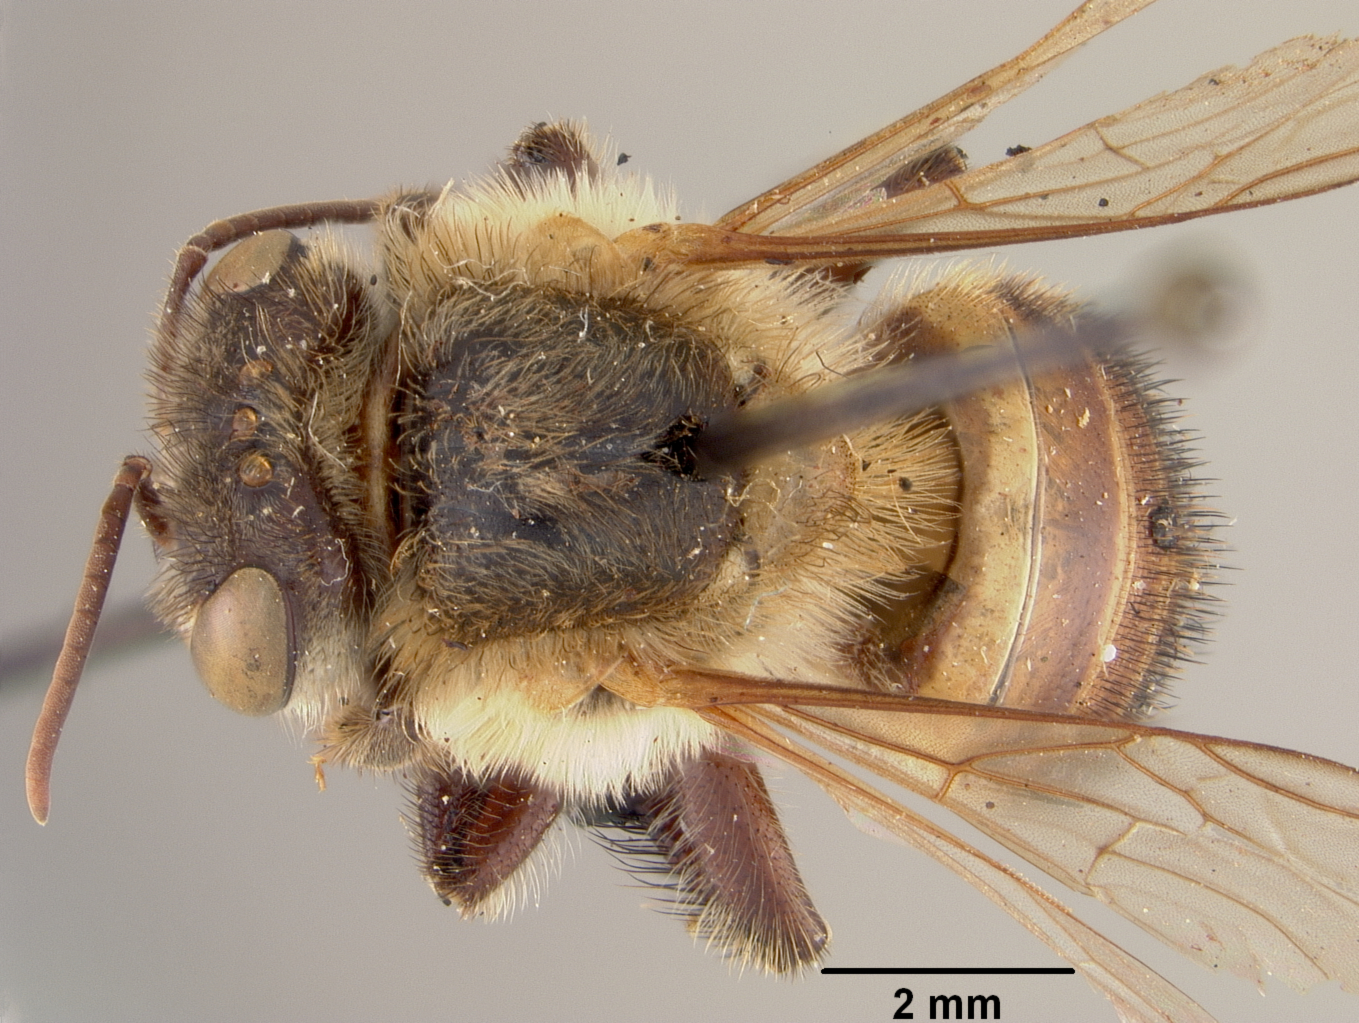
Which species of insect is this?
Melipona fasciata
